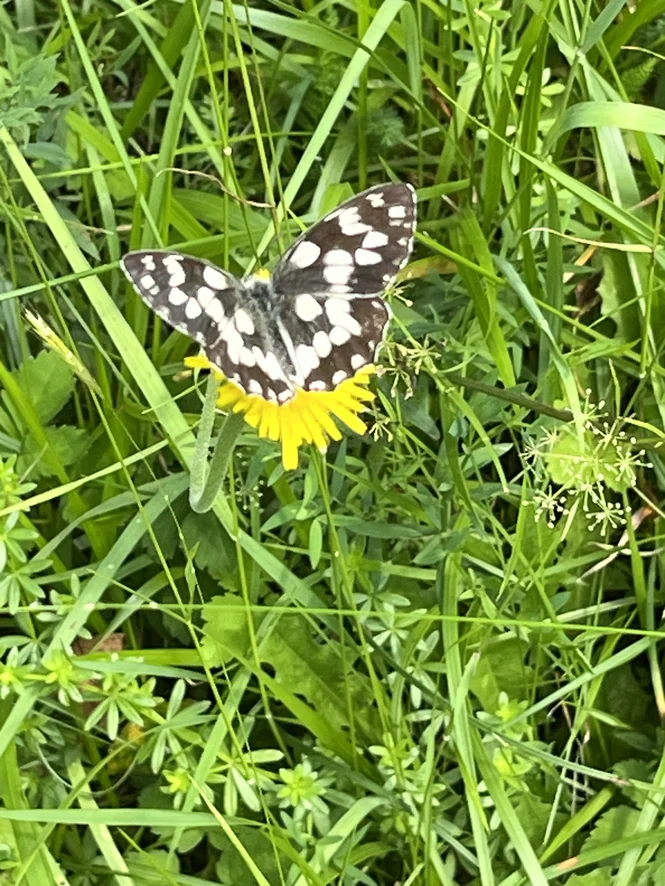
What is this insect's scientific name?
Melanargia galathea
